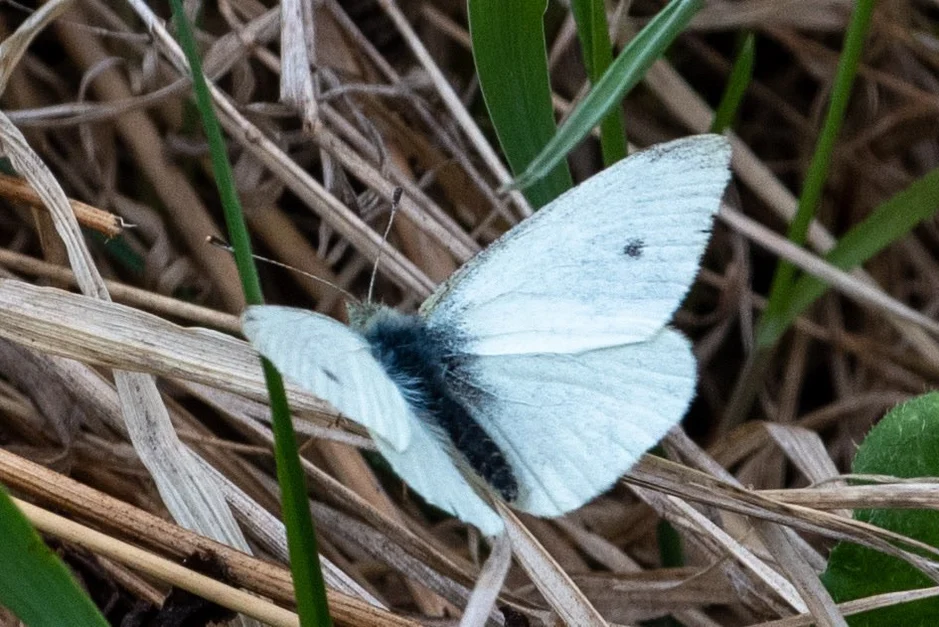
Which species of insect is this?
Pieris rapae
